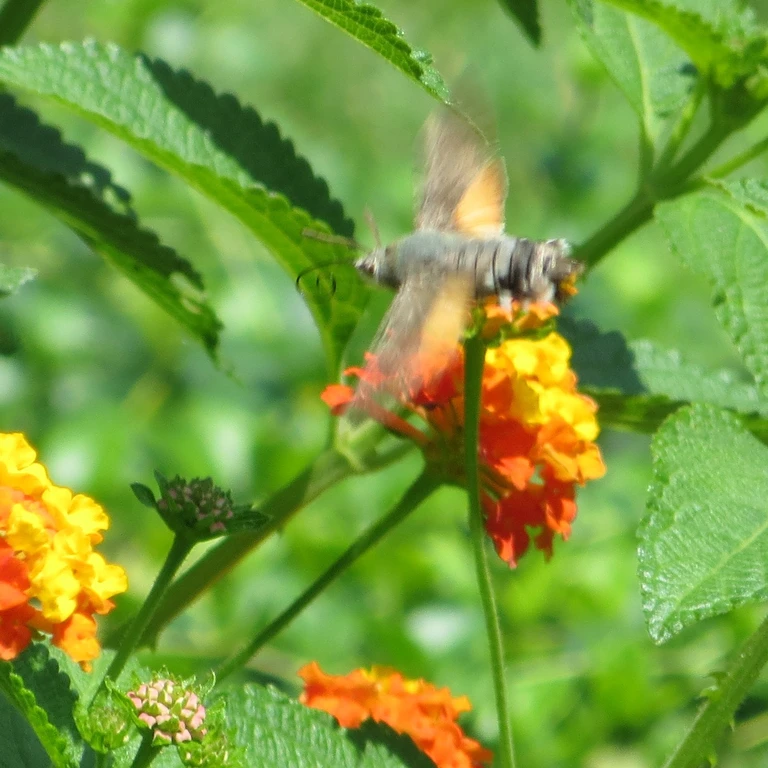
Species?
Macroglossum stellatarum
